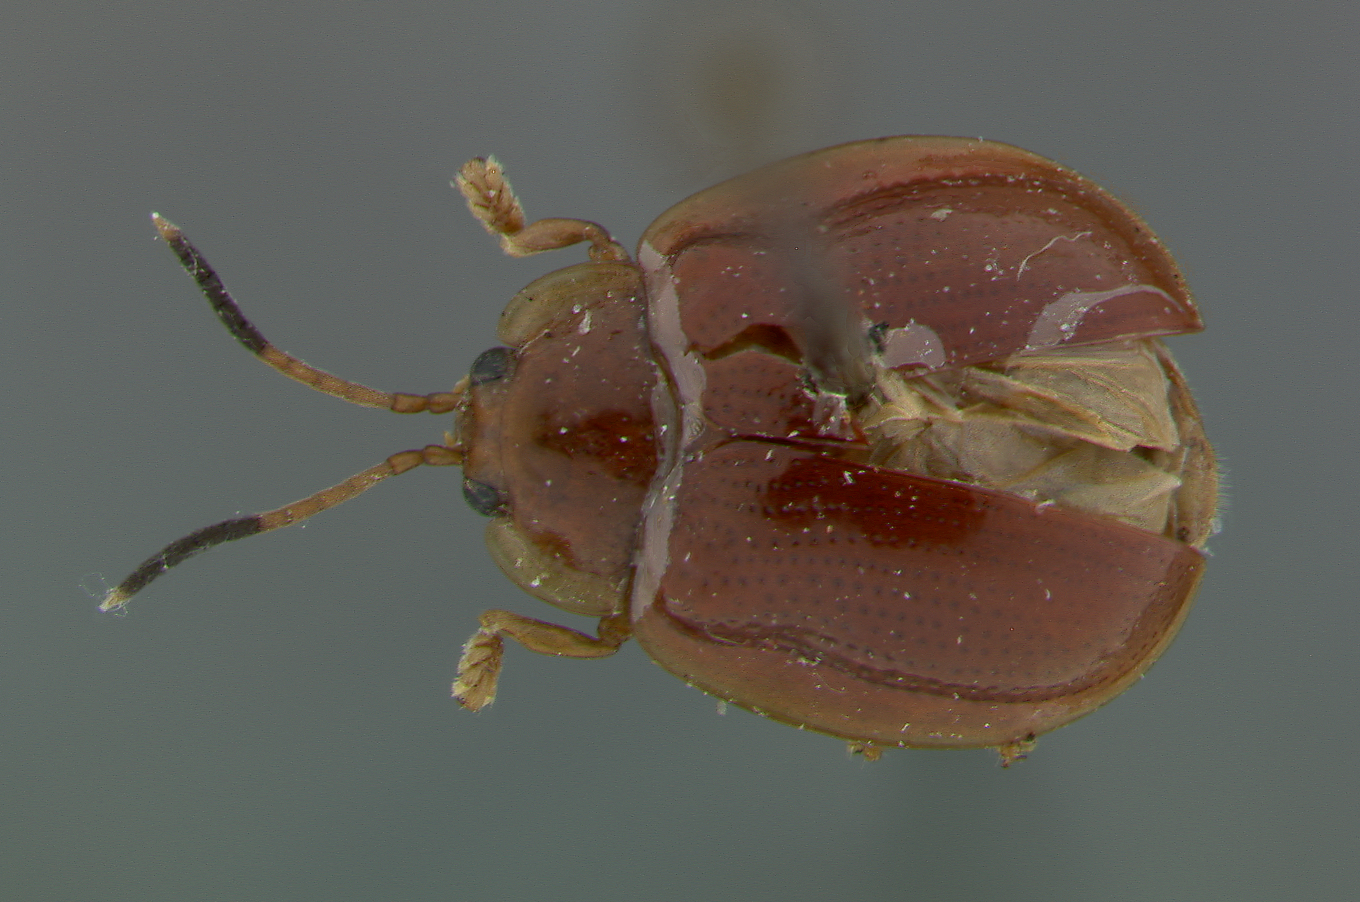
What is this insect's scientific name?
Demothispa gebieni
